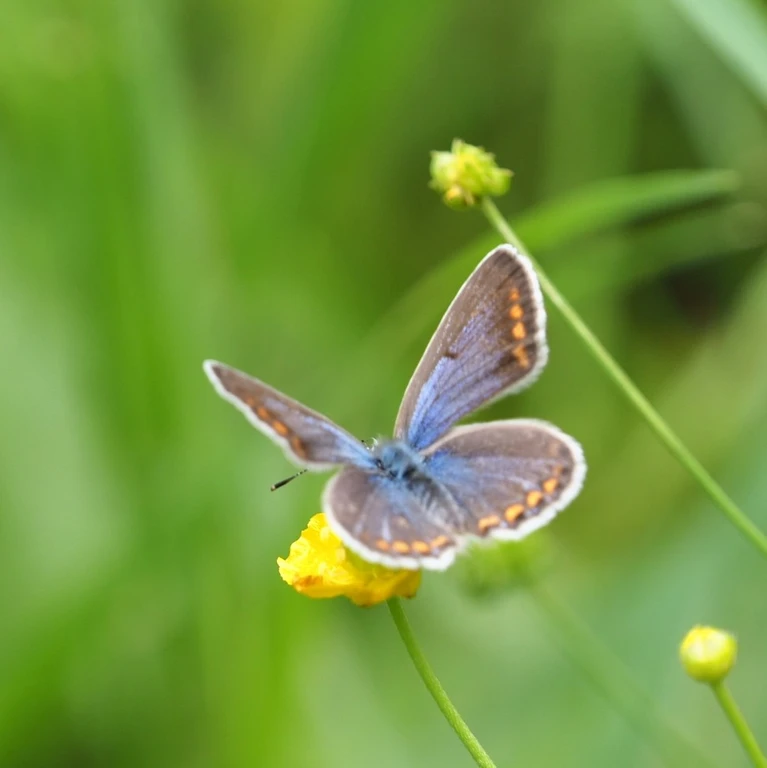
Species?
Polyommatus icarus
